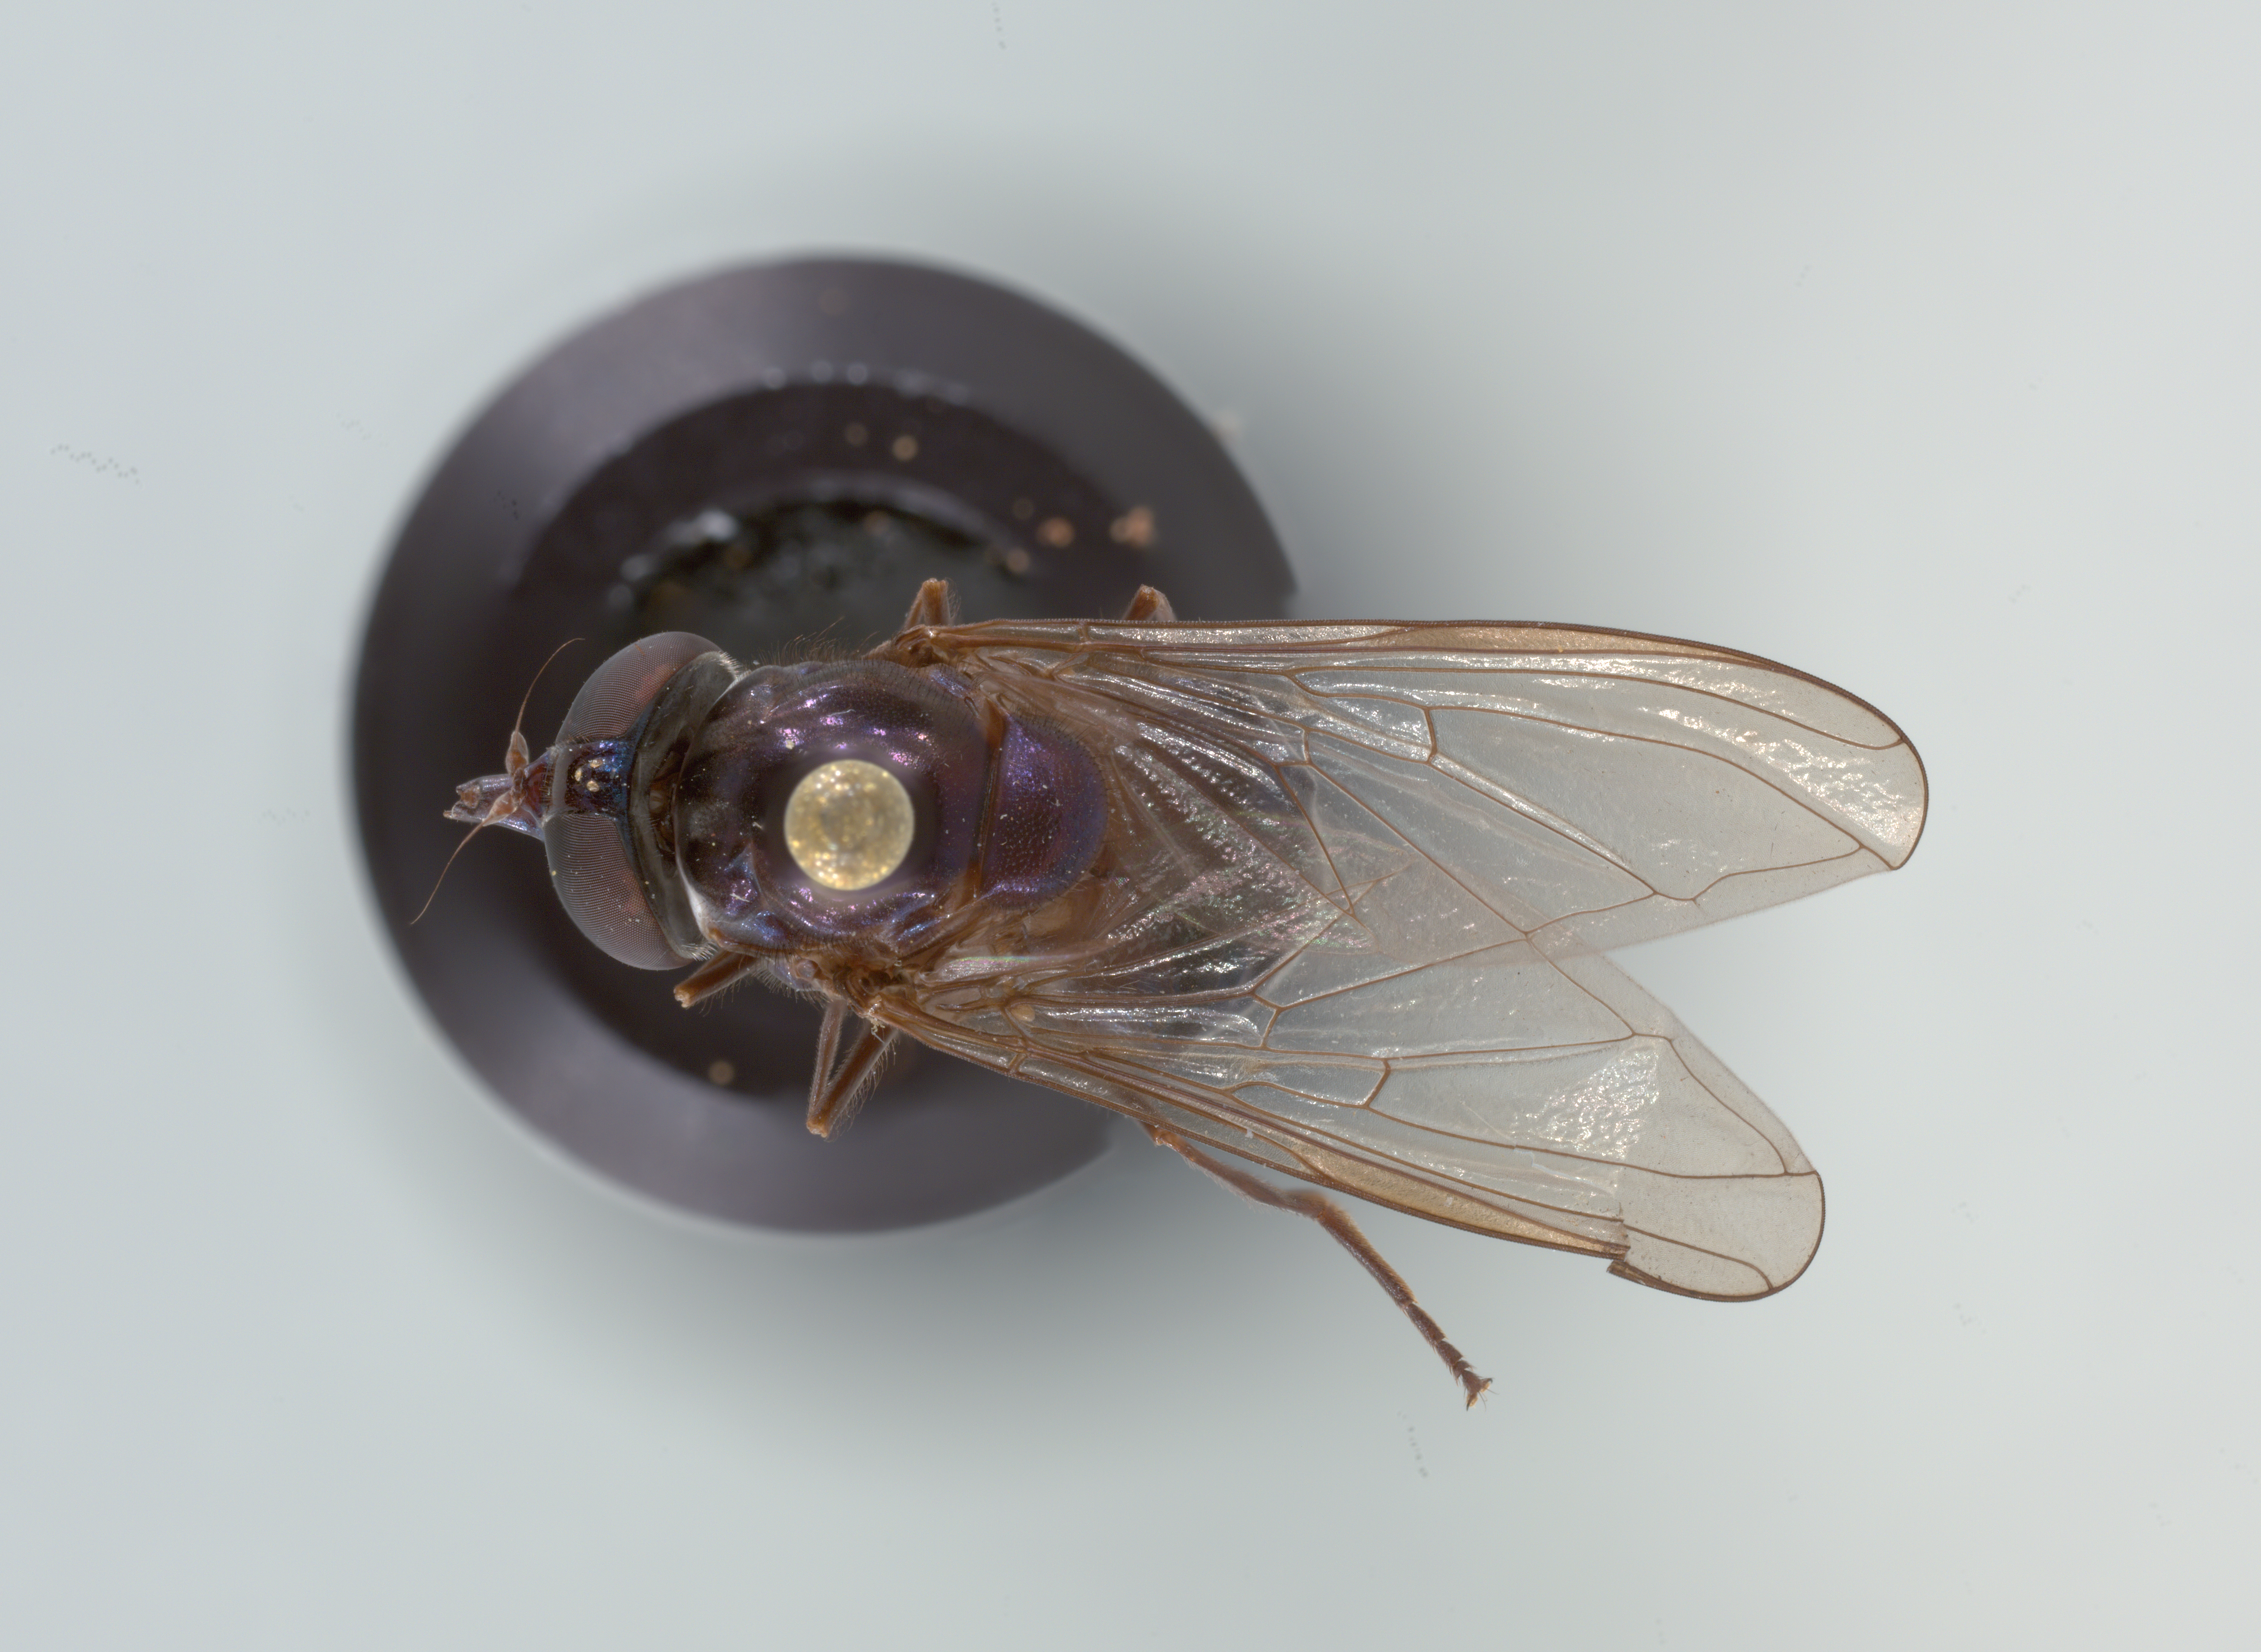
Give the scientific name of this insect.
Rhingia cyanoprora
